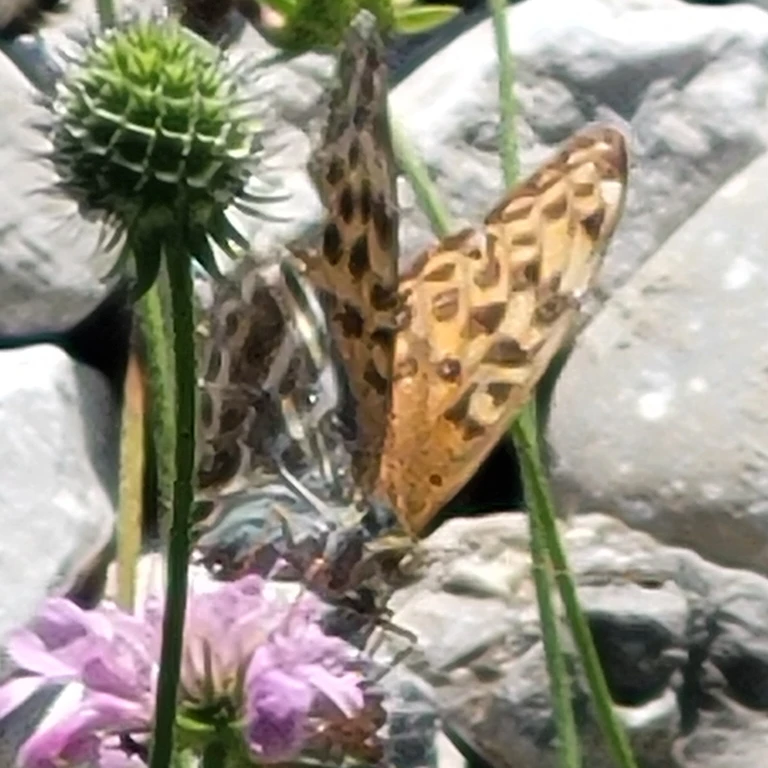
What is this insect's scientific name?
Argynnis paphia
